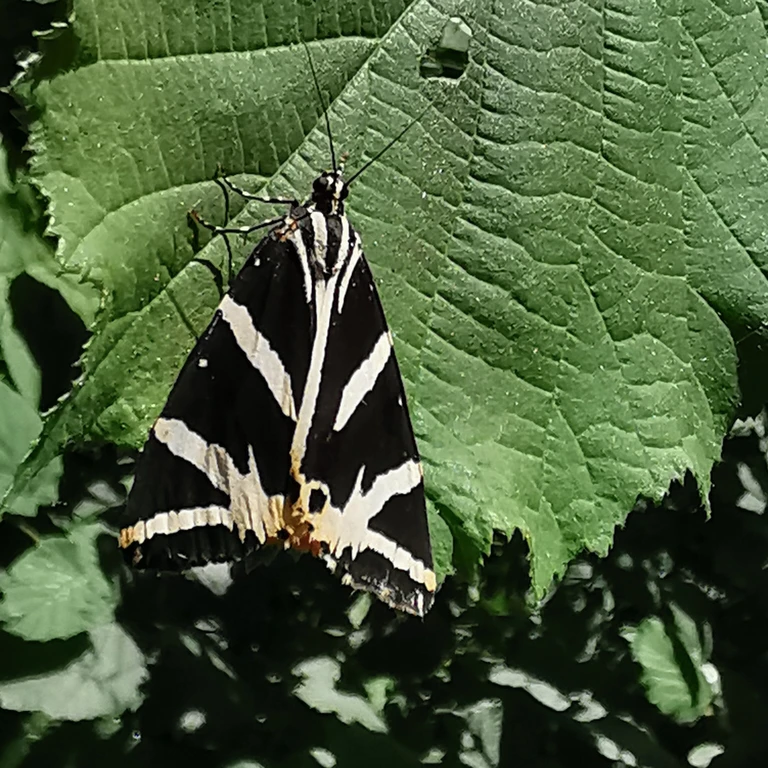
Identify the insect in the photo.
Euplagia quadripunctaria
